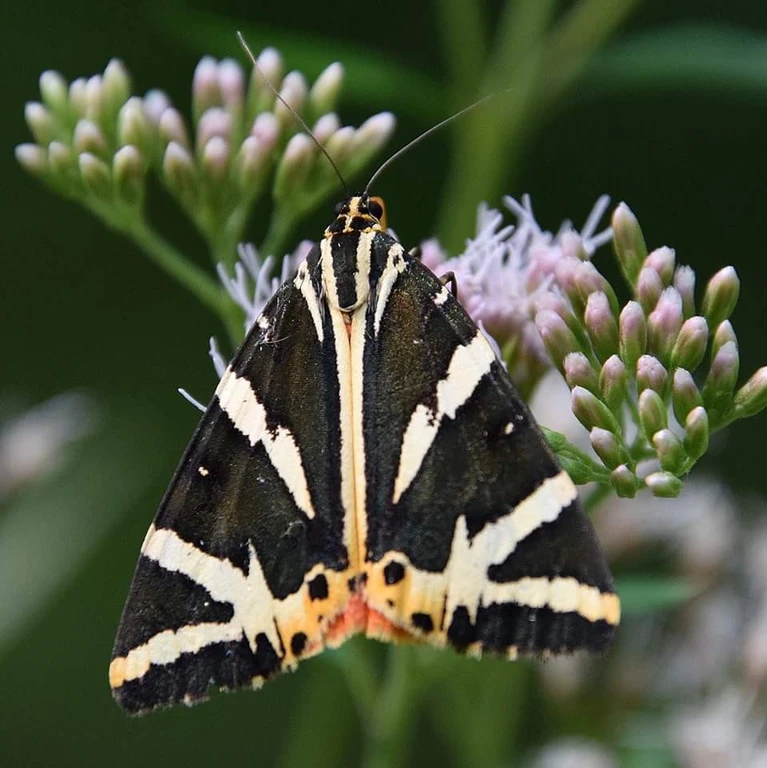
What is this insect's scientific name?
Euplagia quadripunctaria
